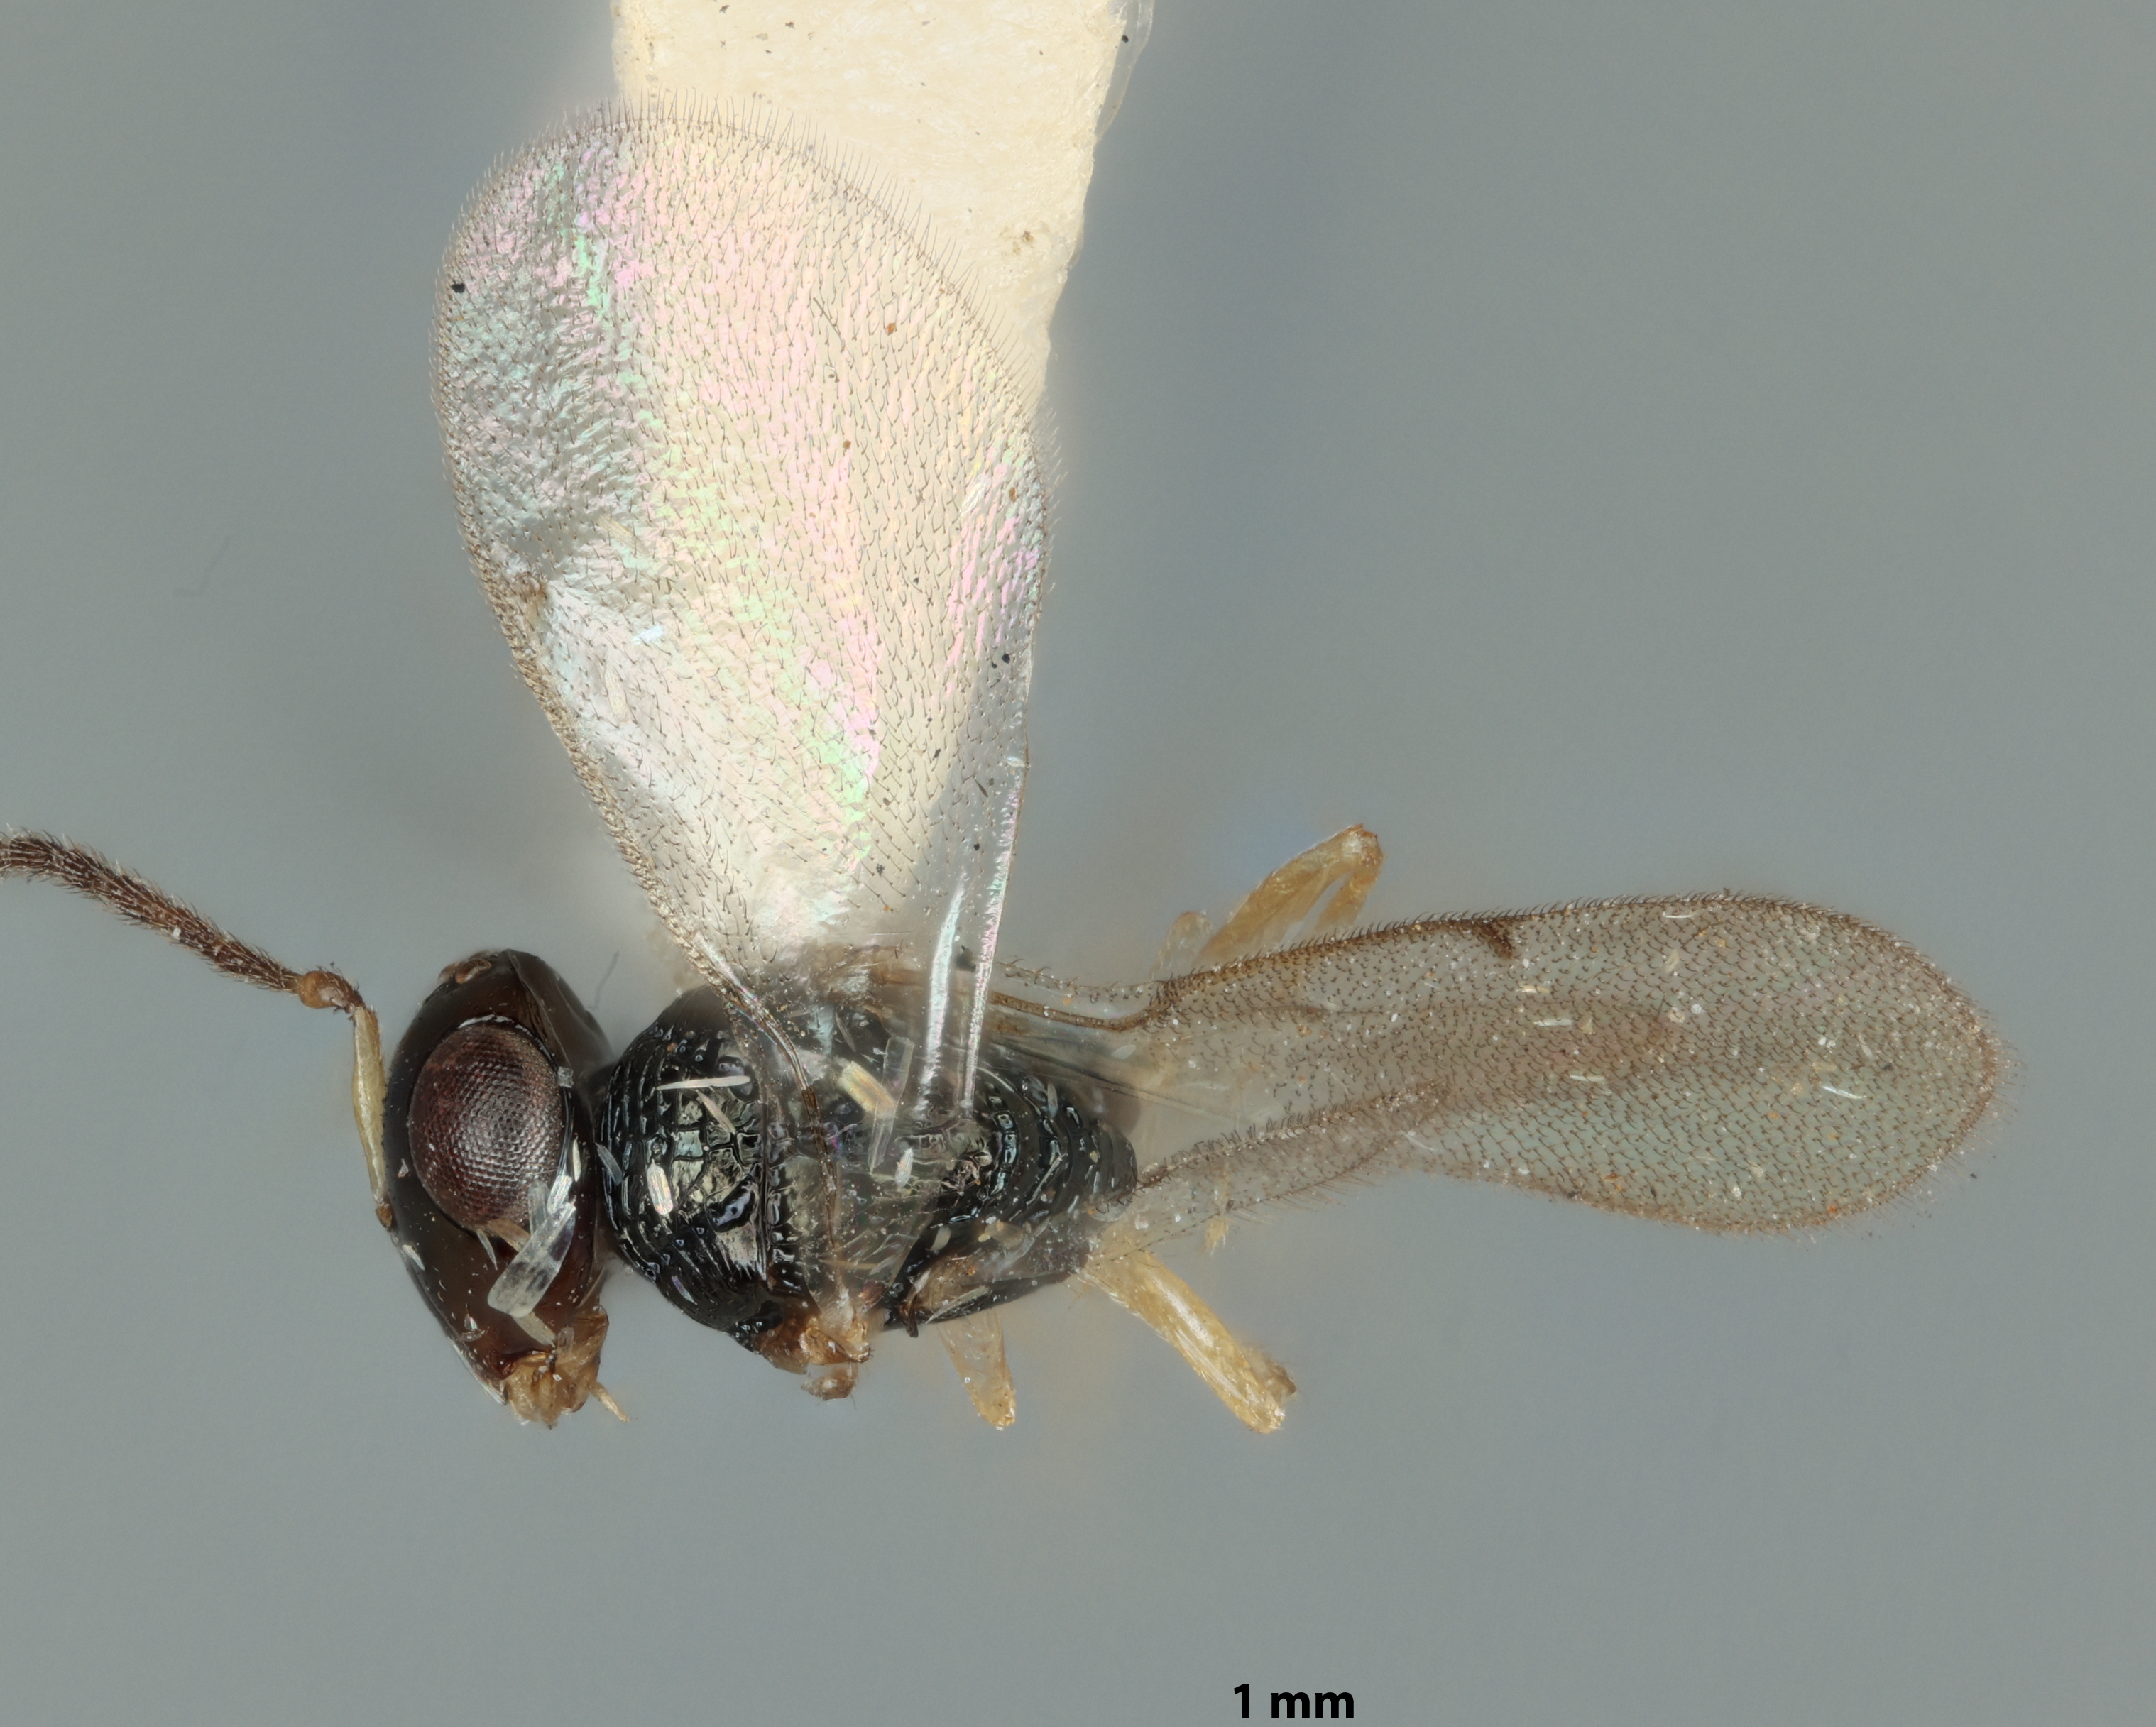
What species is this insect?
Losbanus gressitti
